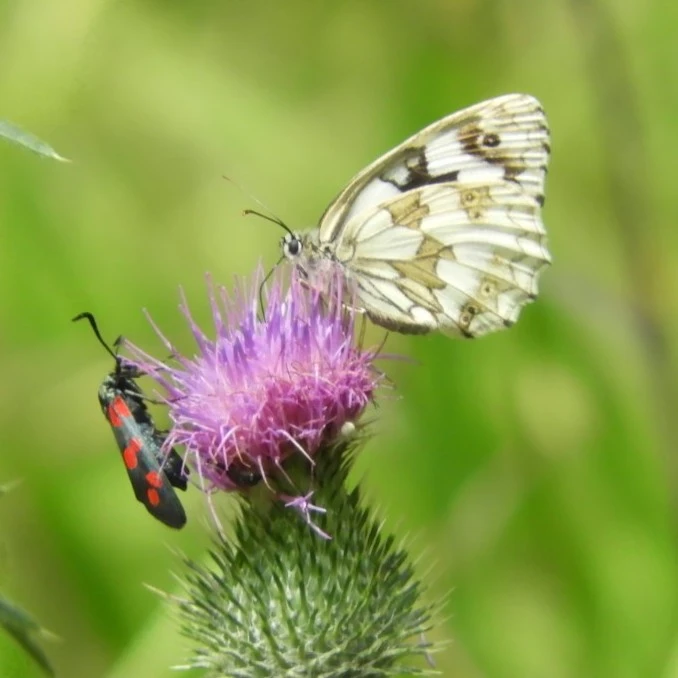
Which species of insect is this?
Melanargia galathea
